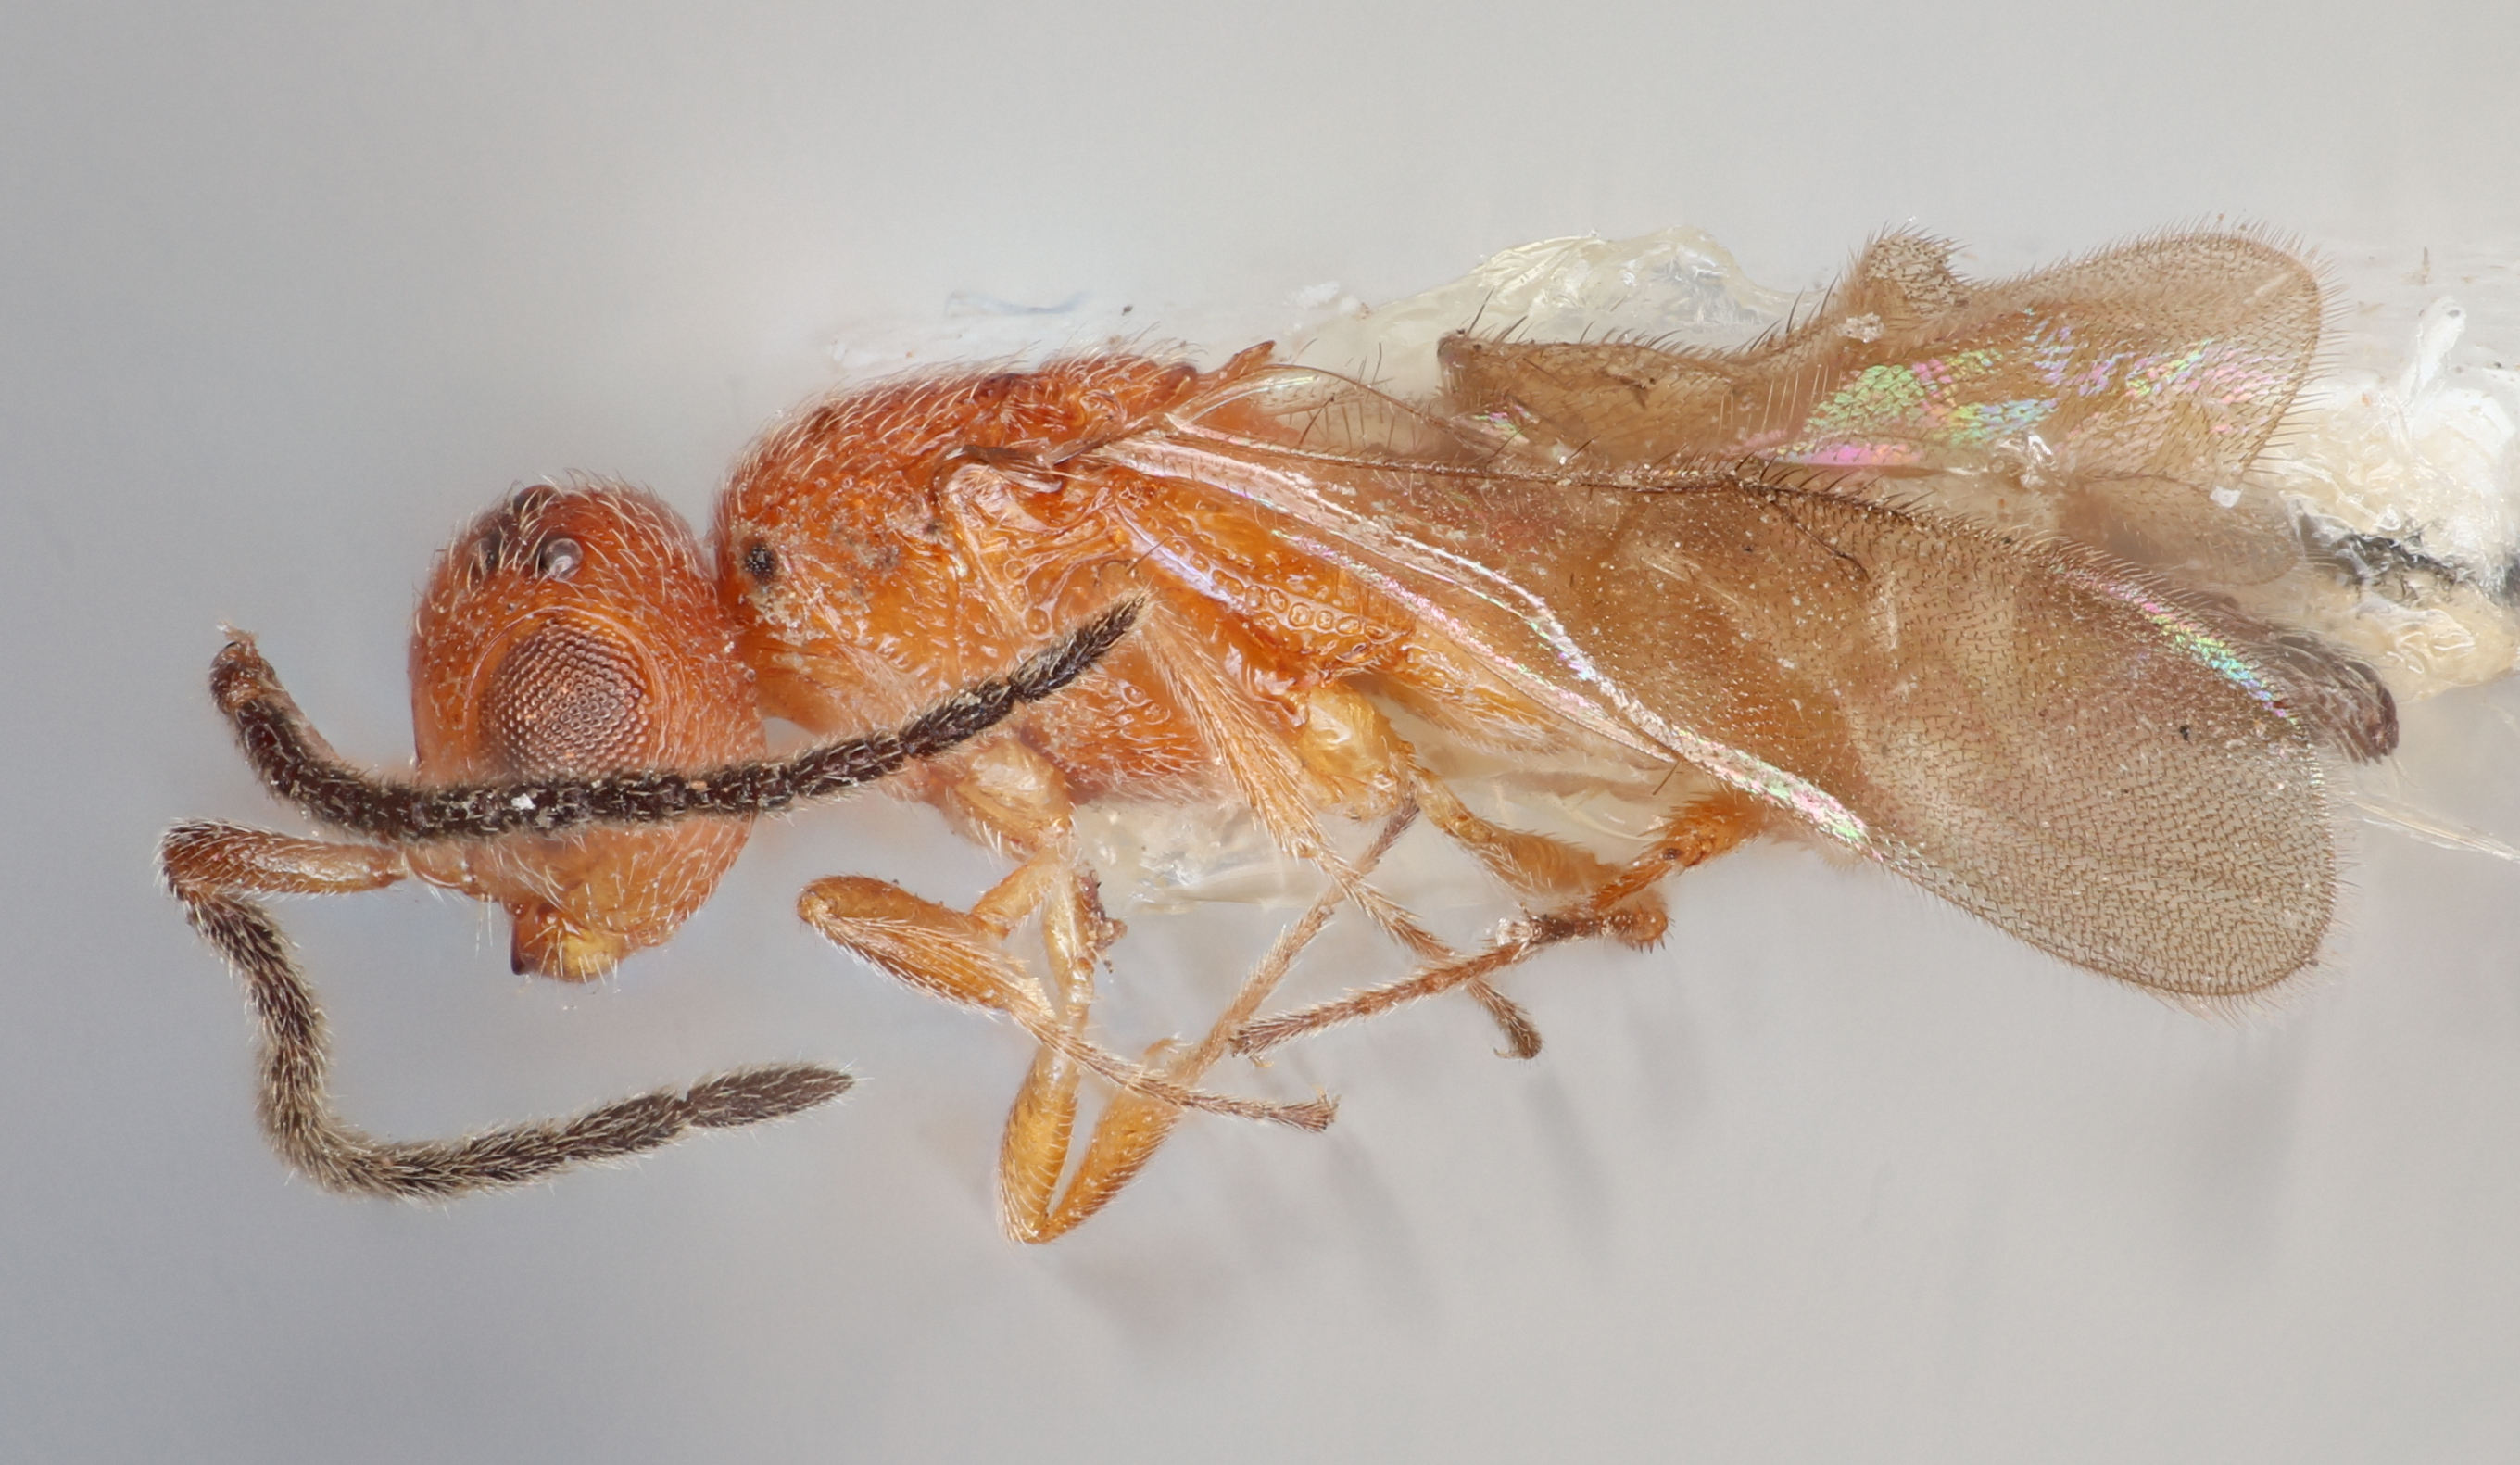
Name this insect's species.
Paridris dubeyi
